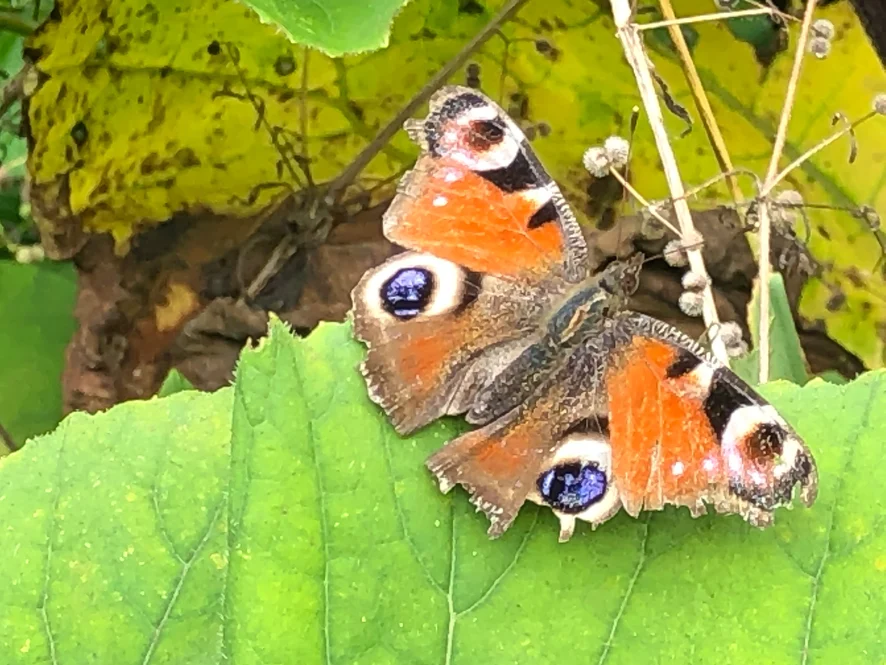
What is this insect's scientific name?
Aglais io
